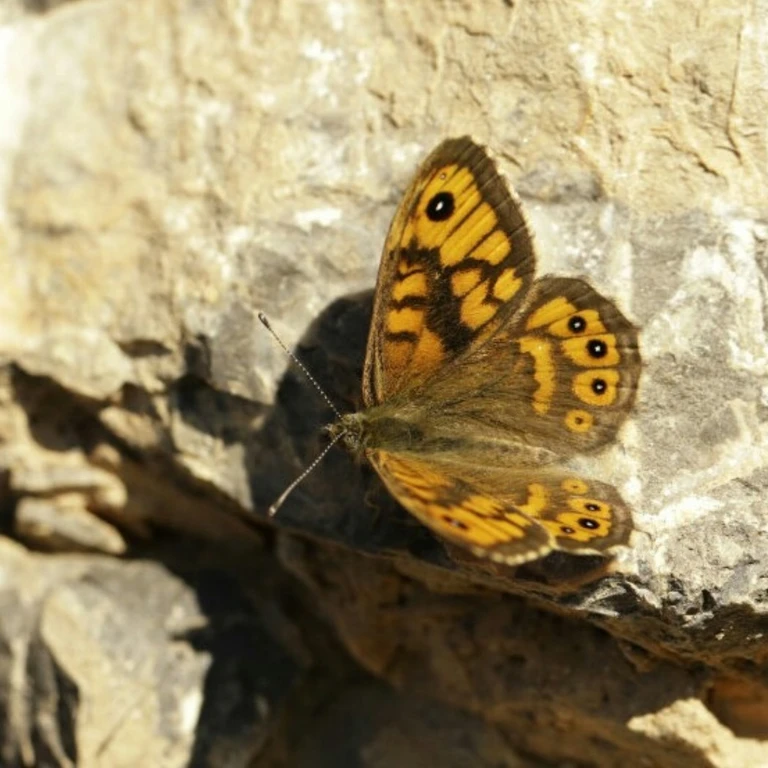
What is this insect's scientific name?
Lasiommata megera (also Pararge megera)
